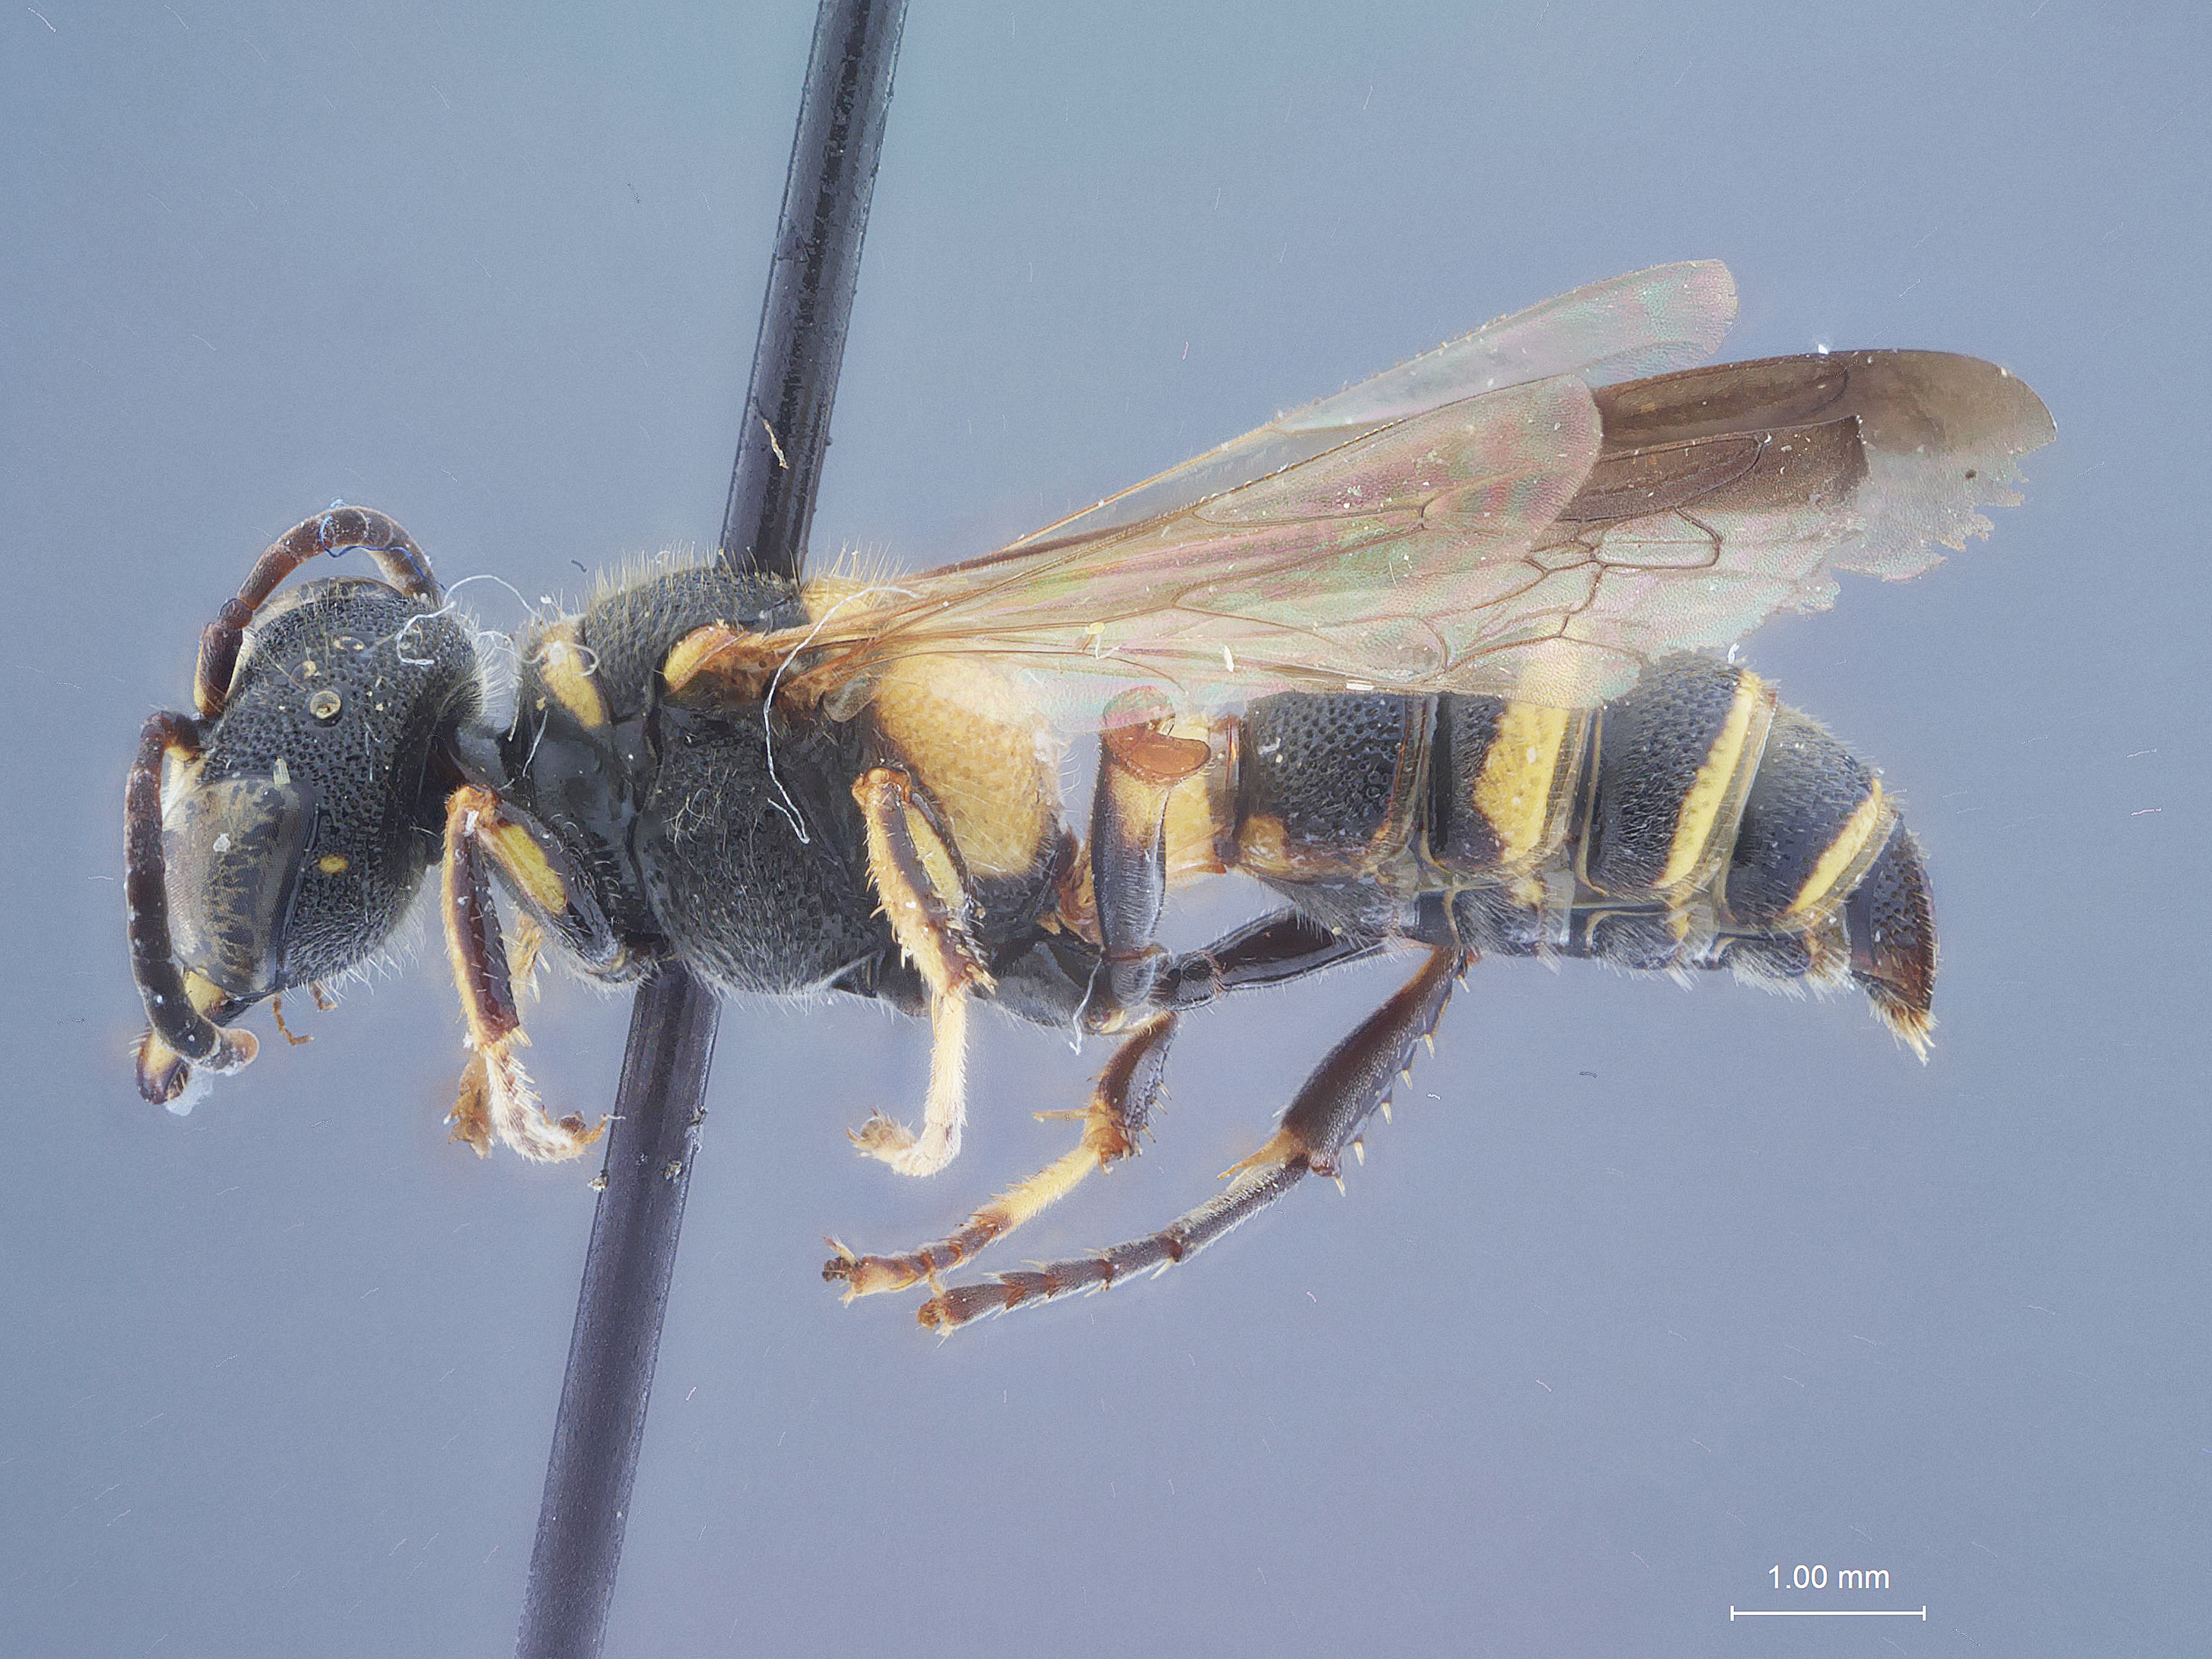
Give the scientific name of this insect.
Cerceris insolita
